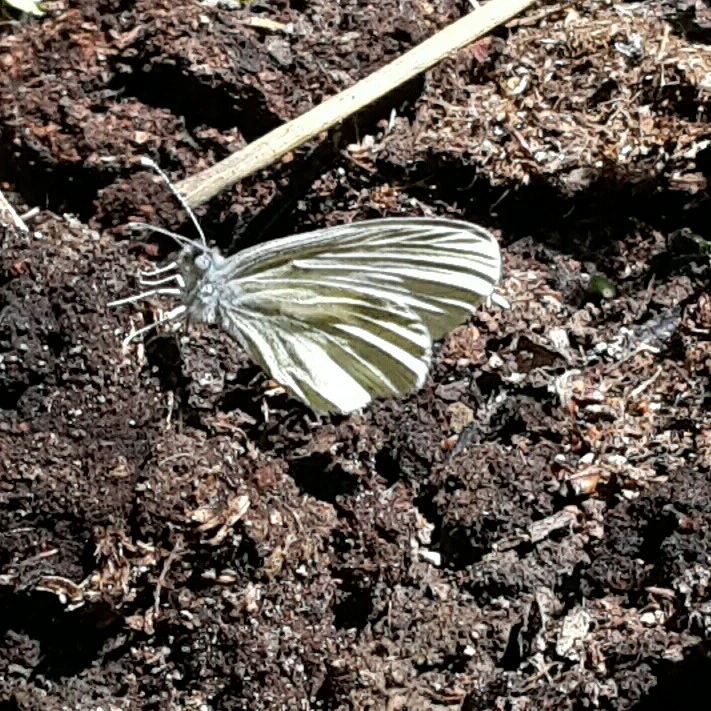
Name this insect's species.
Leptidea sinapis/juvernica
